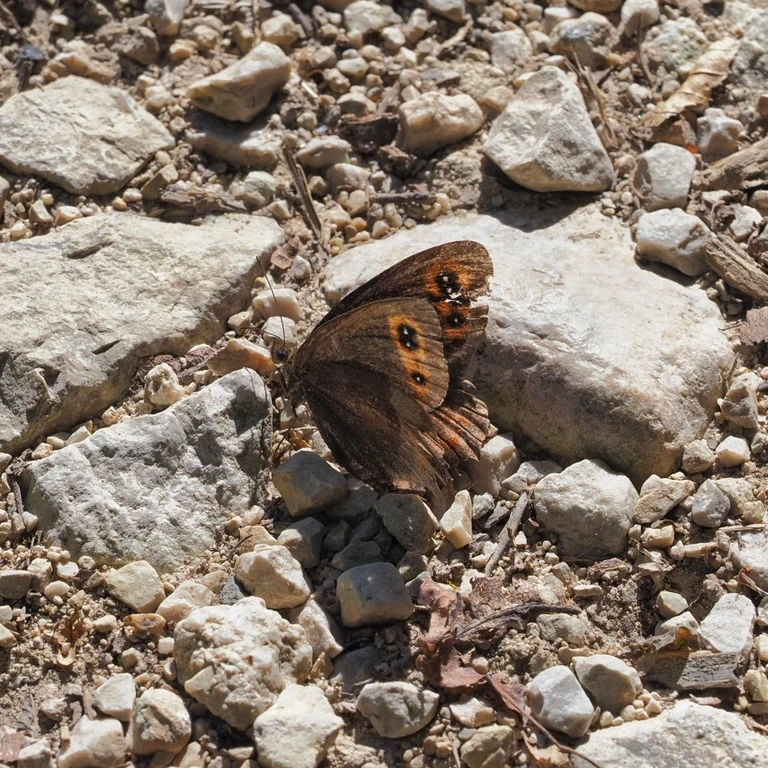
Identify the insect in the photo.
Erebia aethiops
